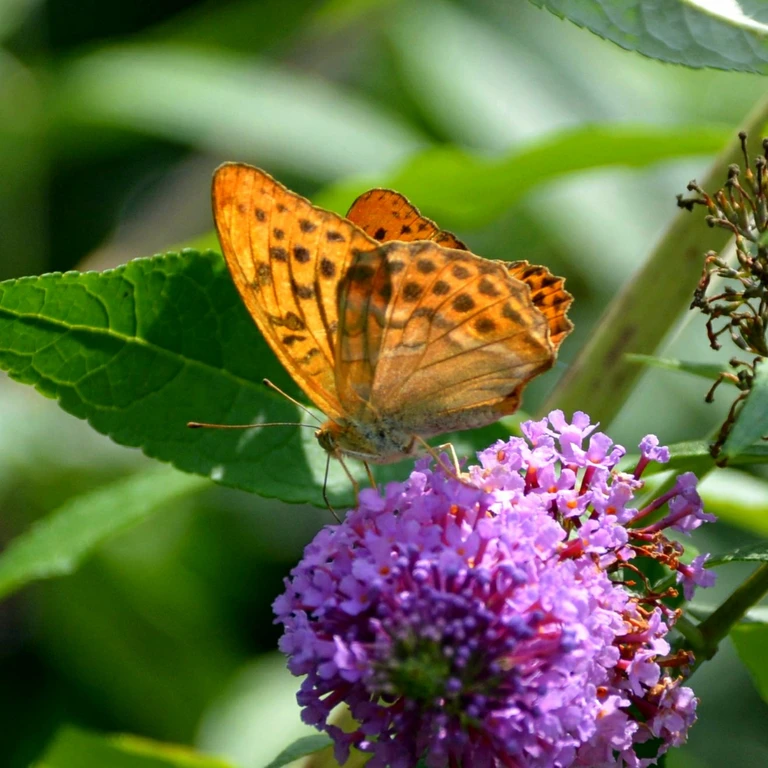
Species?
Argynnis paphia
